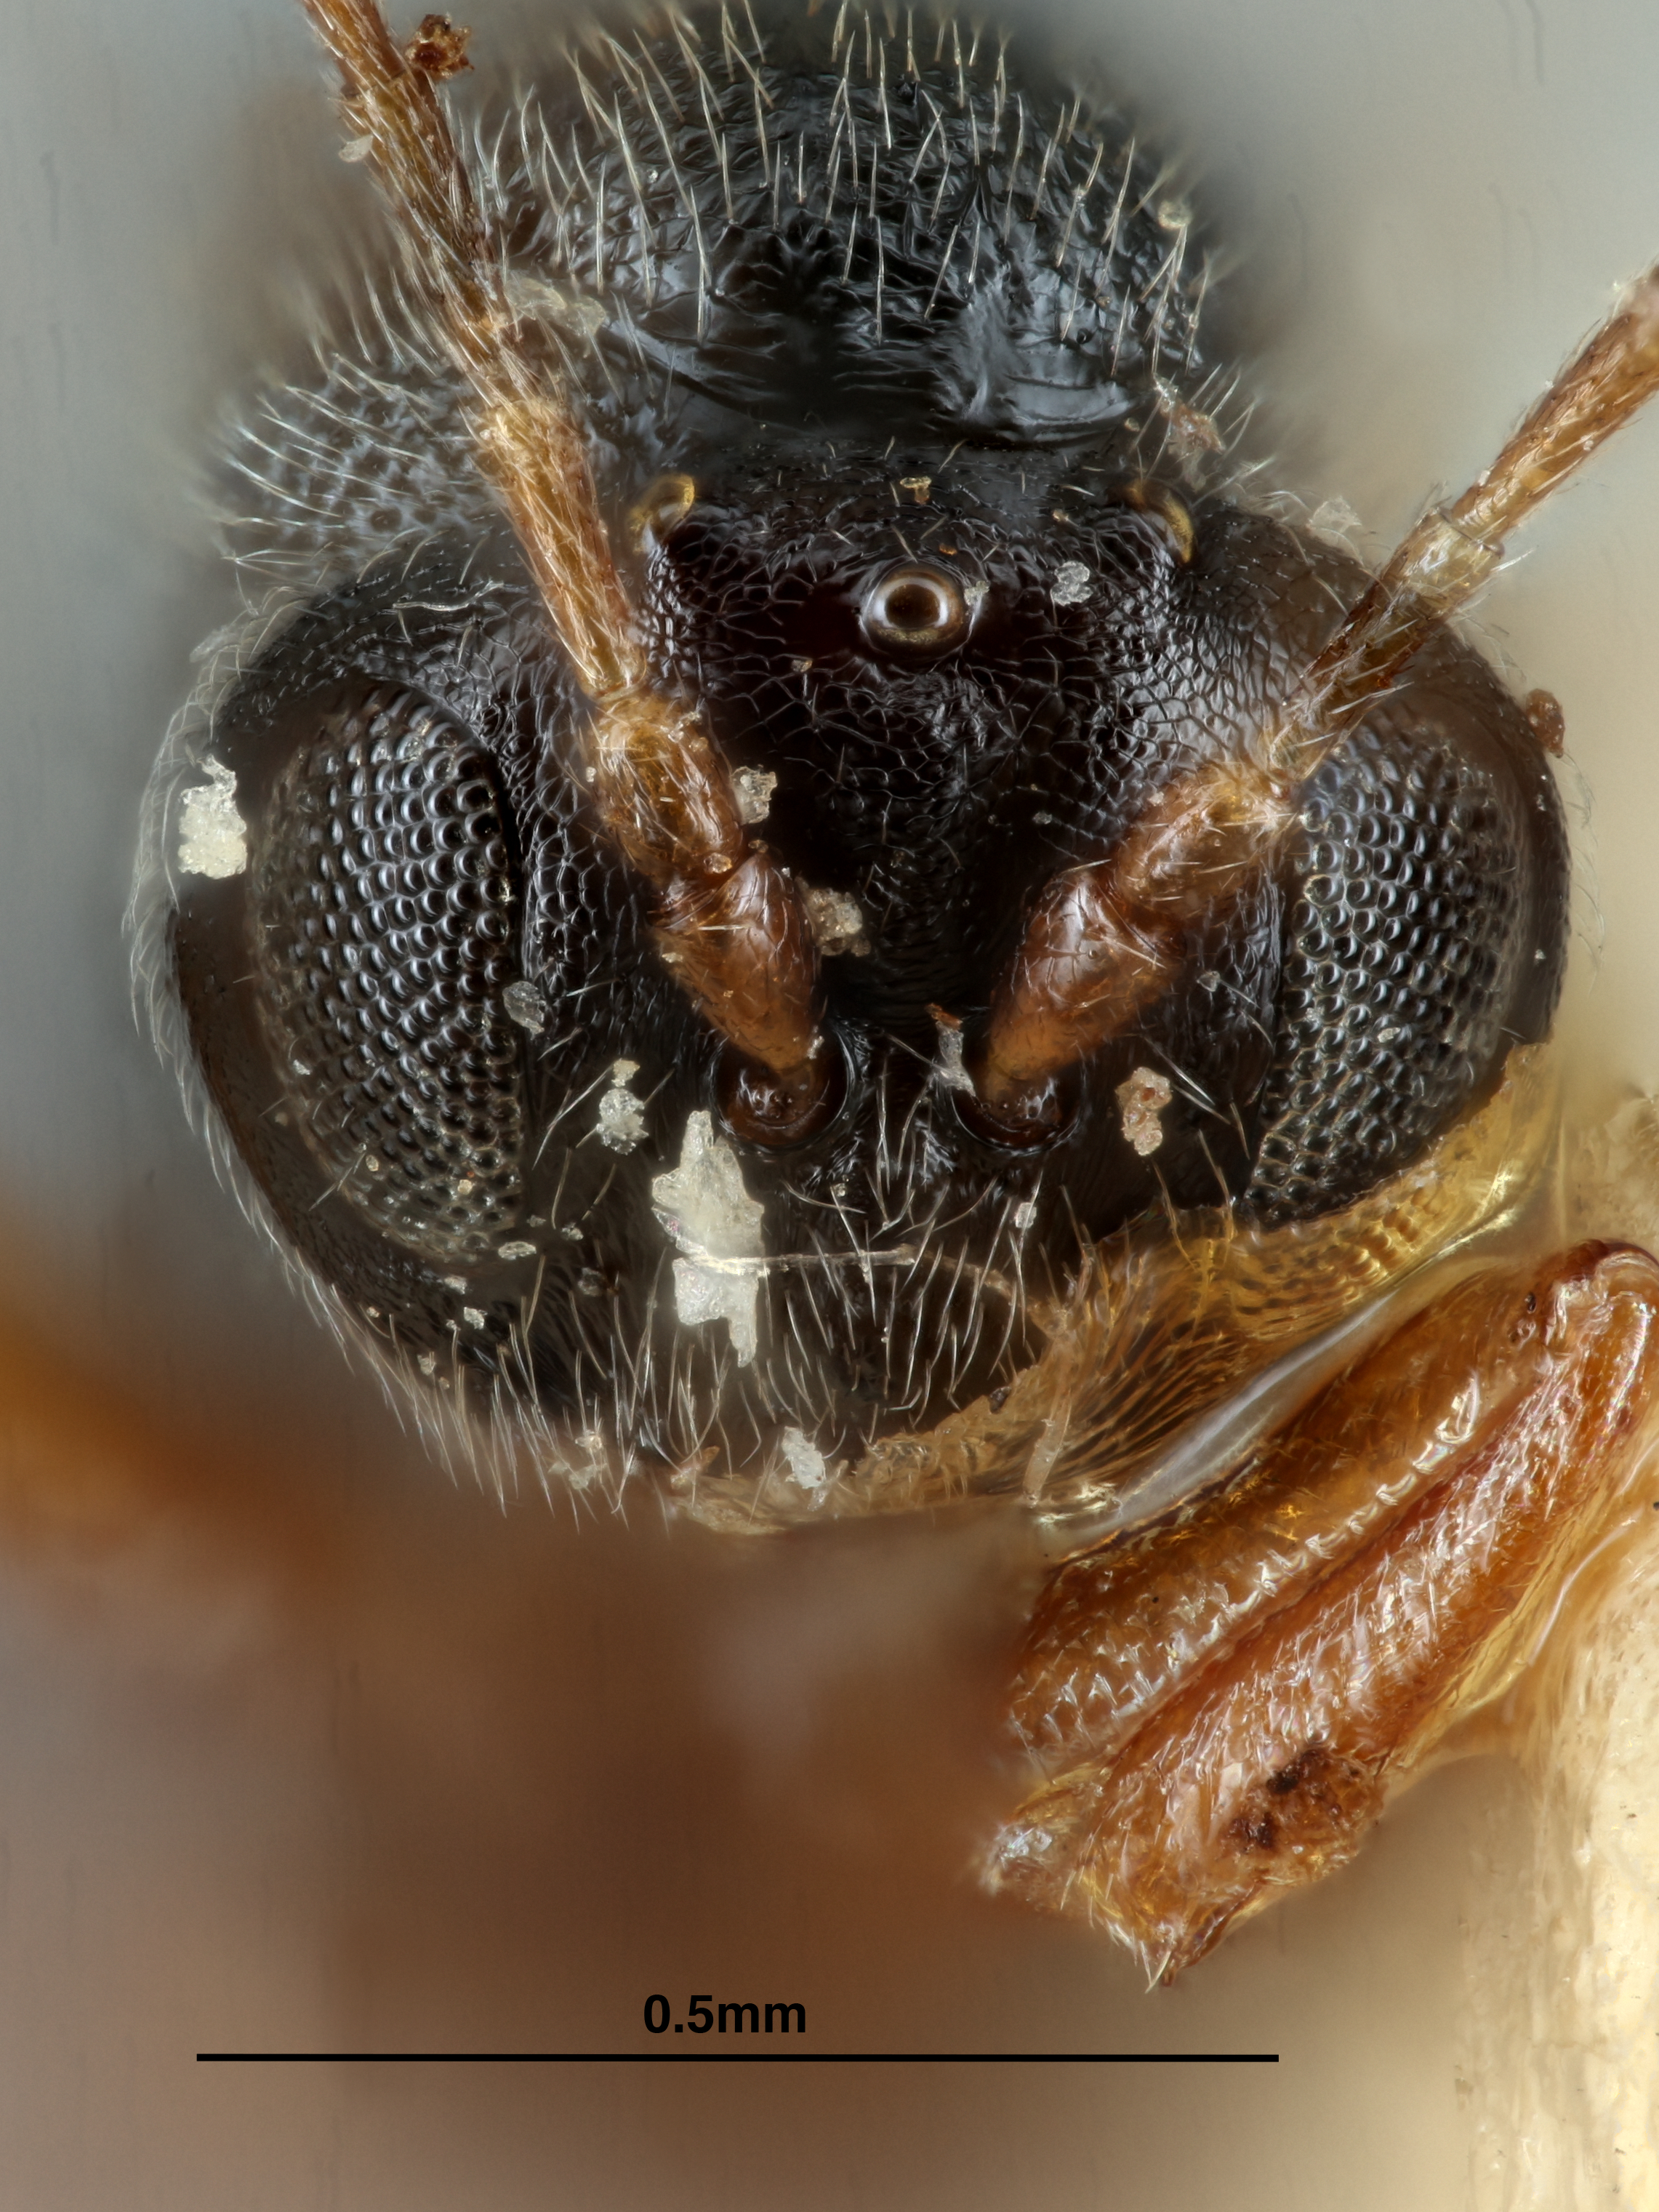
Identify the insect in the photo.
Diplolepis operta
